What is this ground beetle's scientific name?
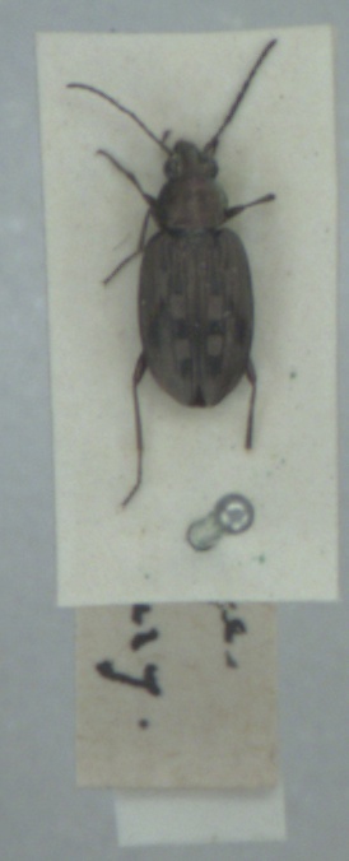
Bembidion litorale
